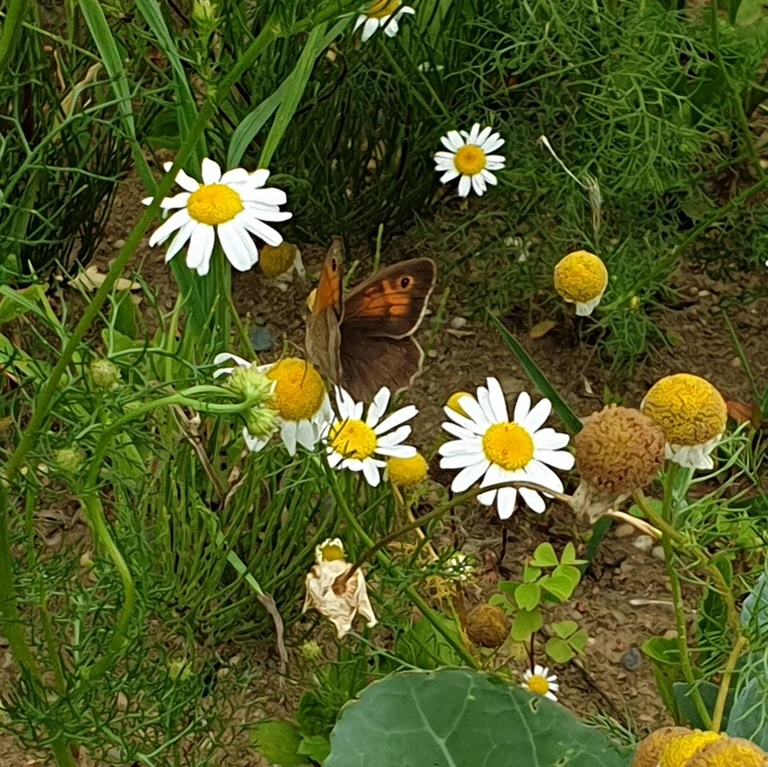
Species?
Maniola jurtina
